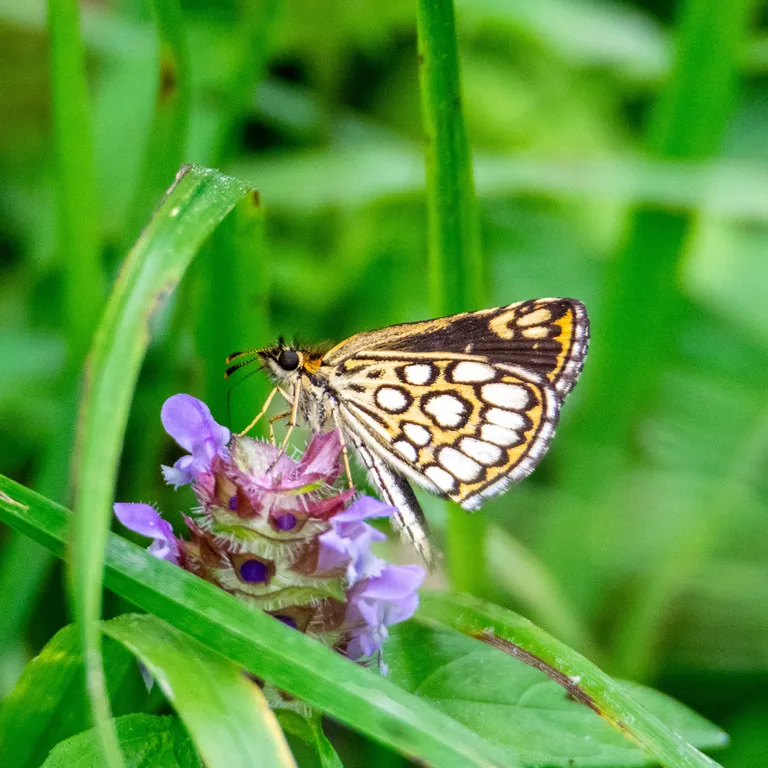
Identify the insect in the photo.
Heteropterus morpheus
